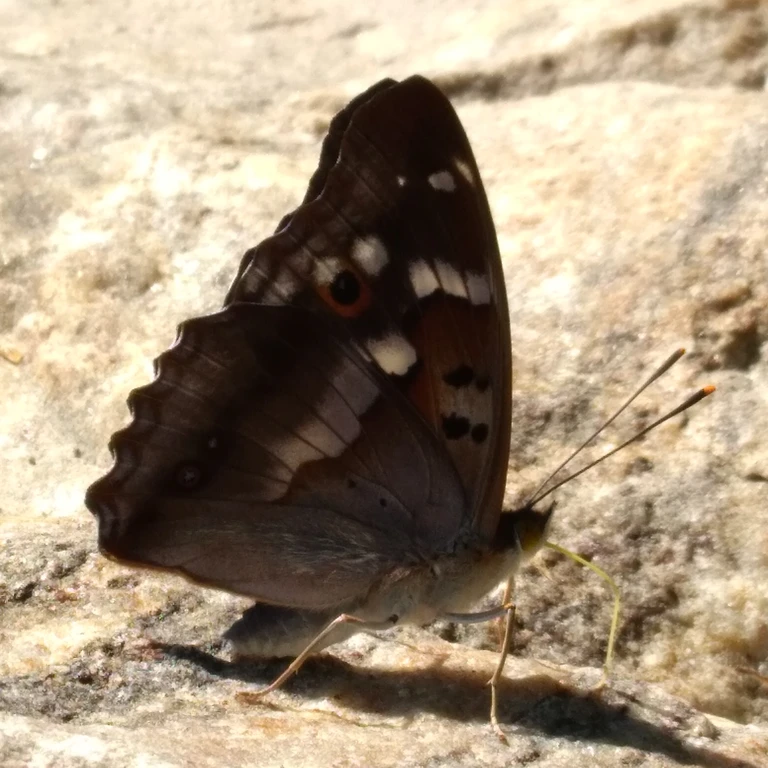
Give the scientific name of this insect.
Apatura ilia
